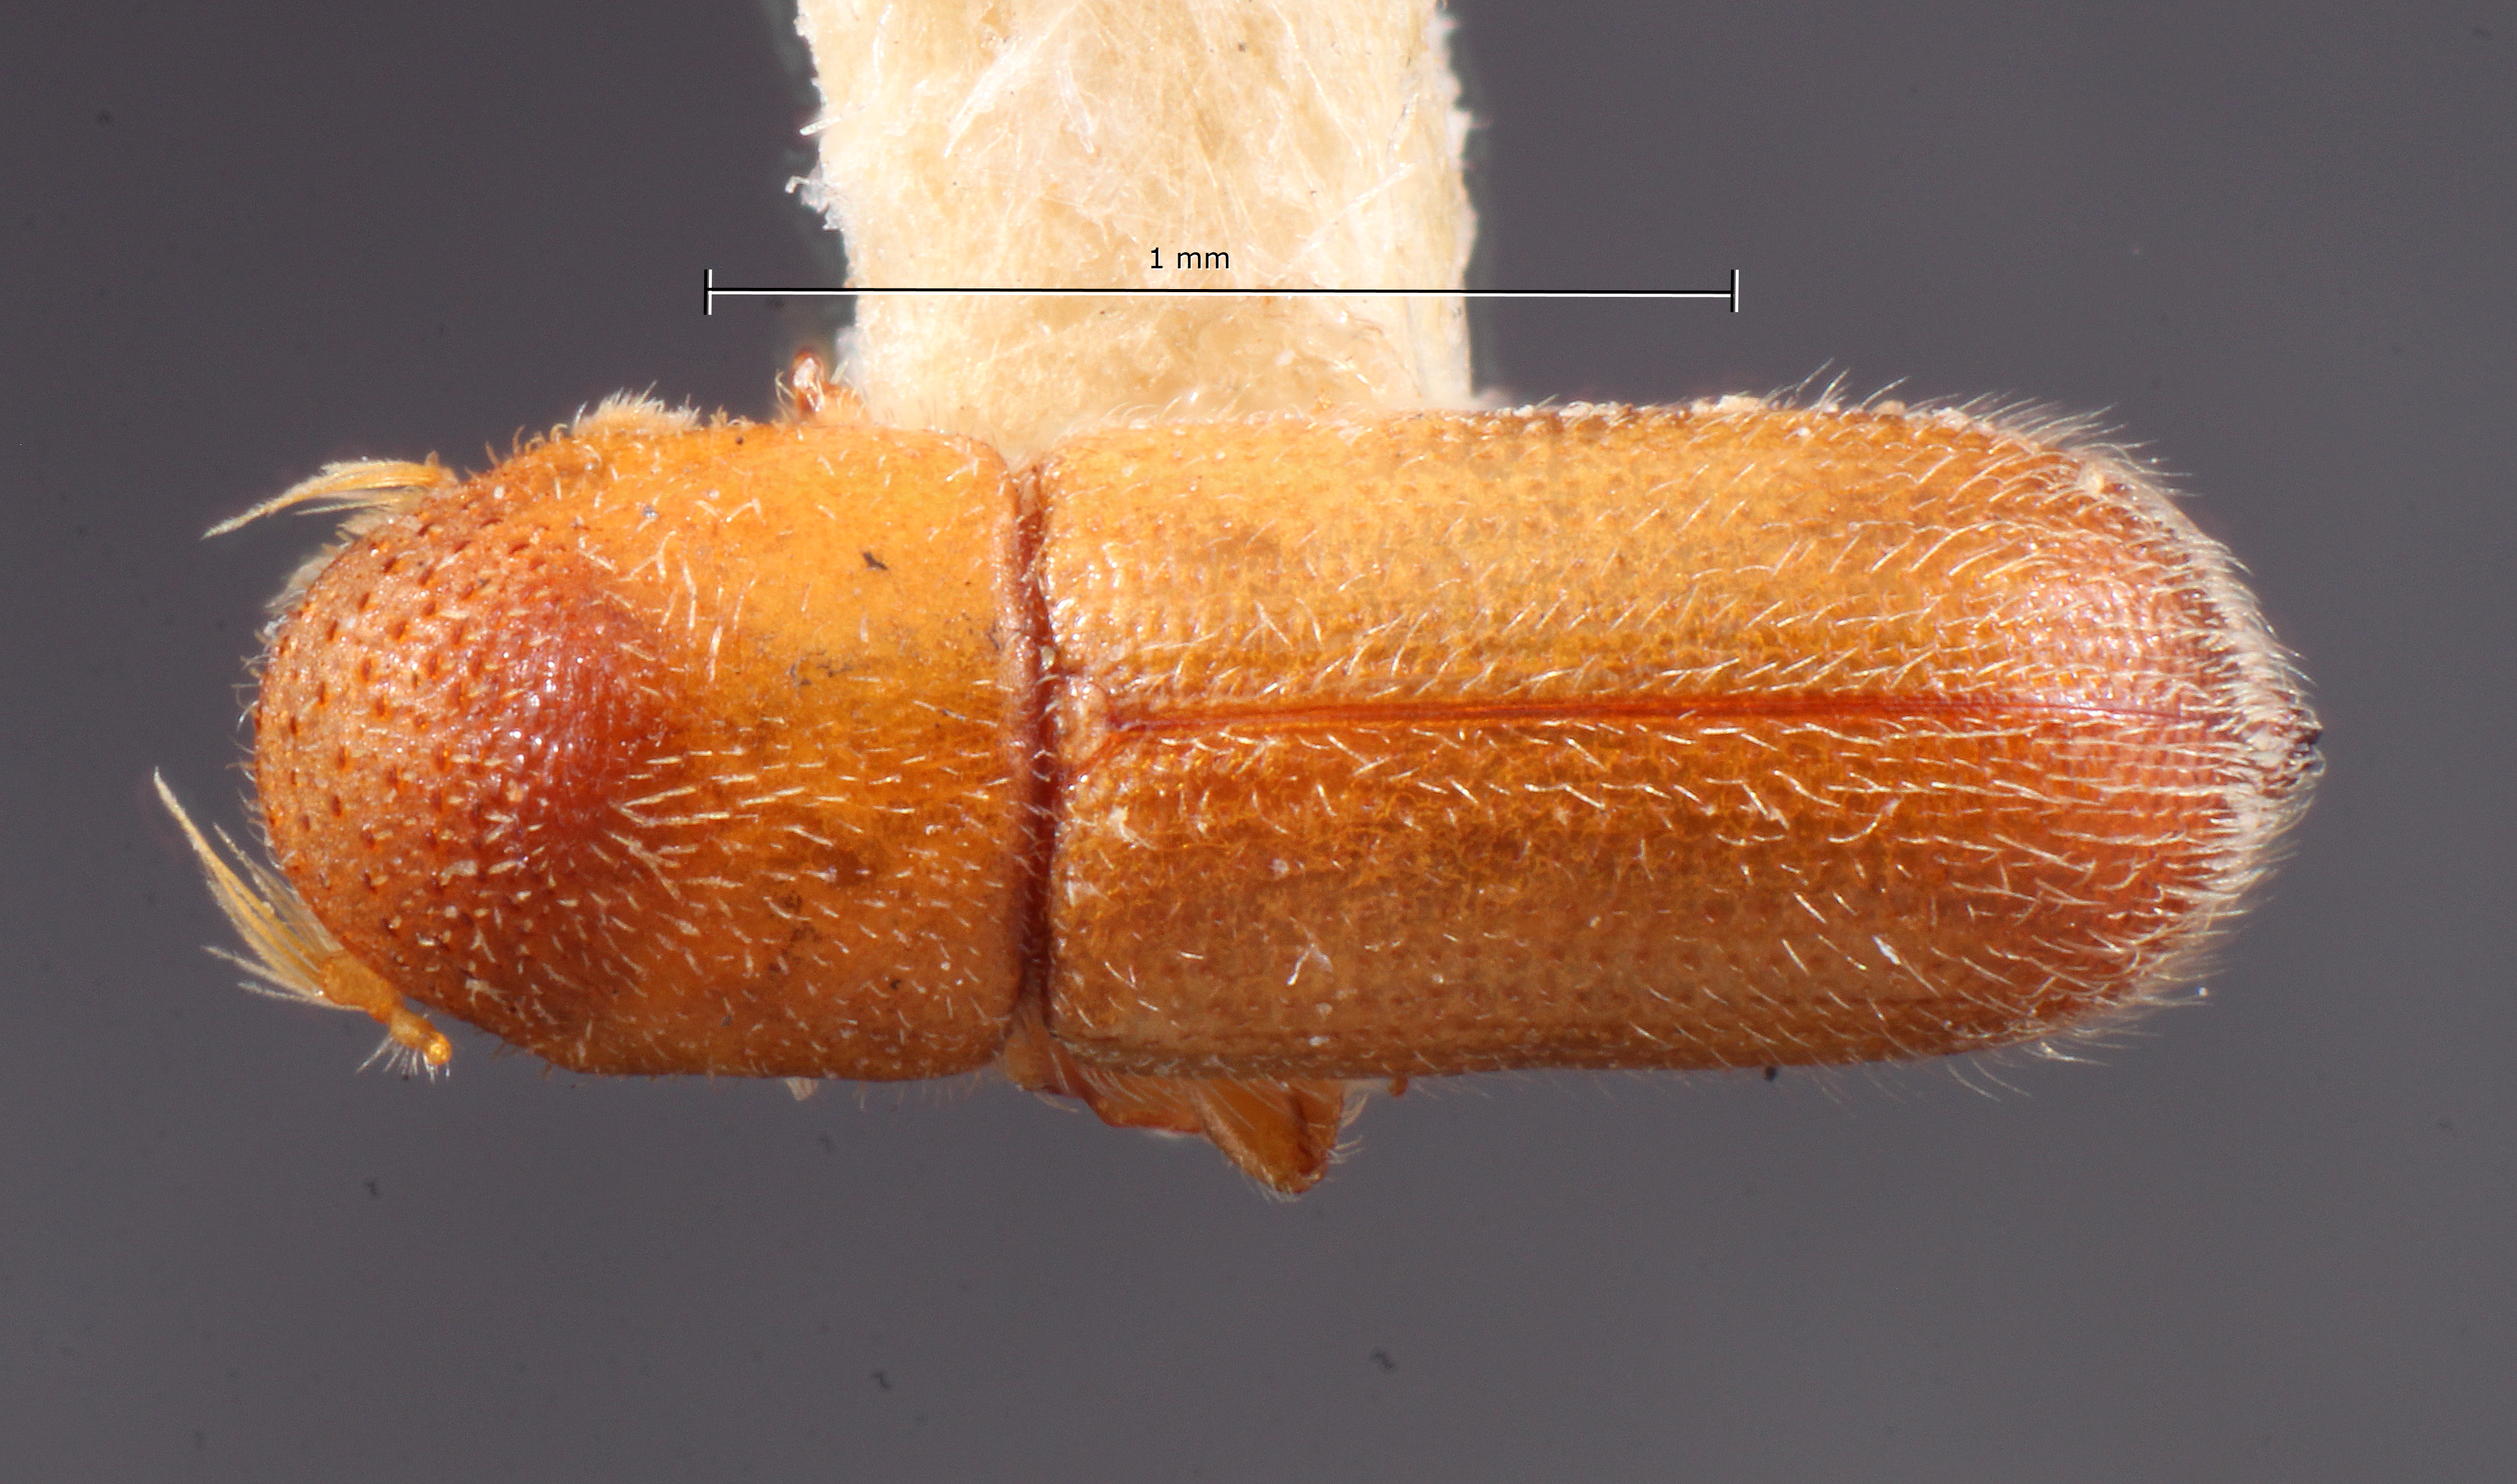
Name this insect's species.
Micracis swainei
